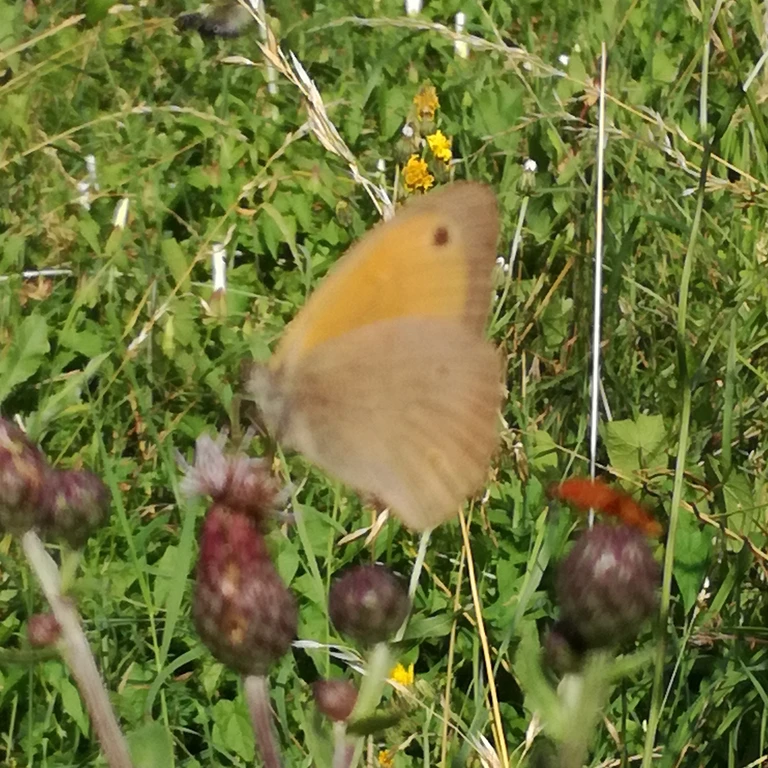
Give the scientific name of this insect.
Maniola jurtina
